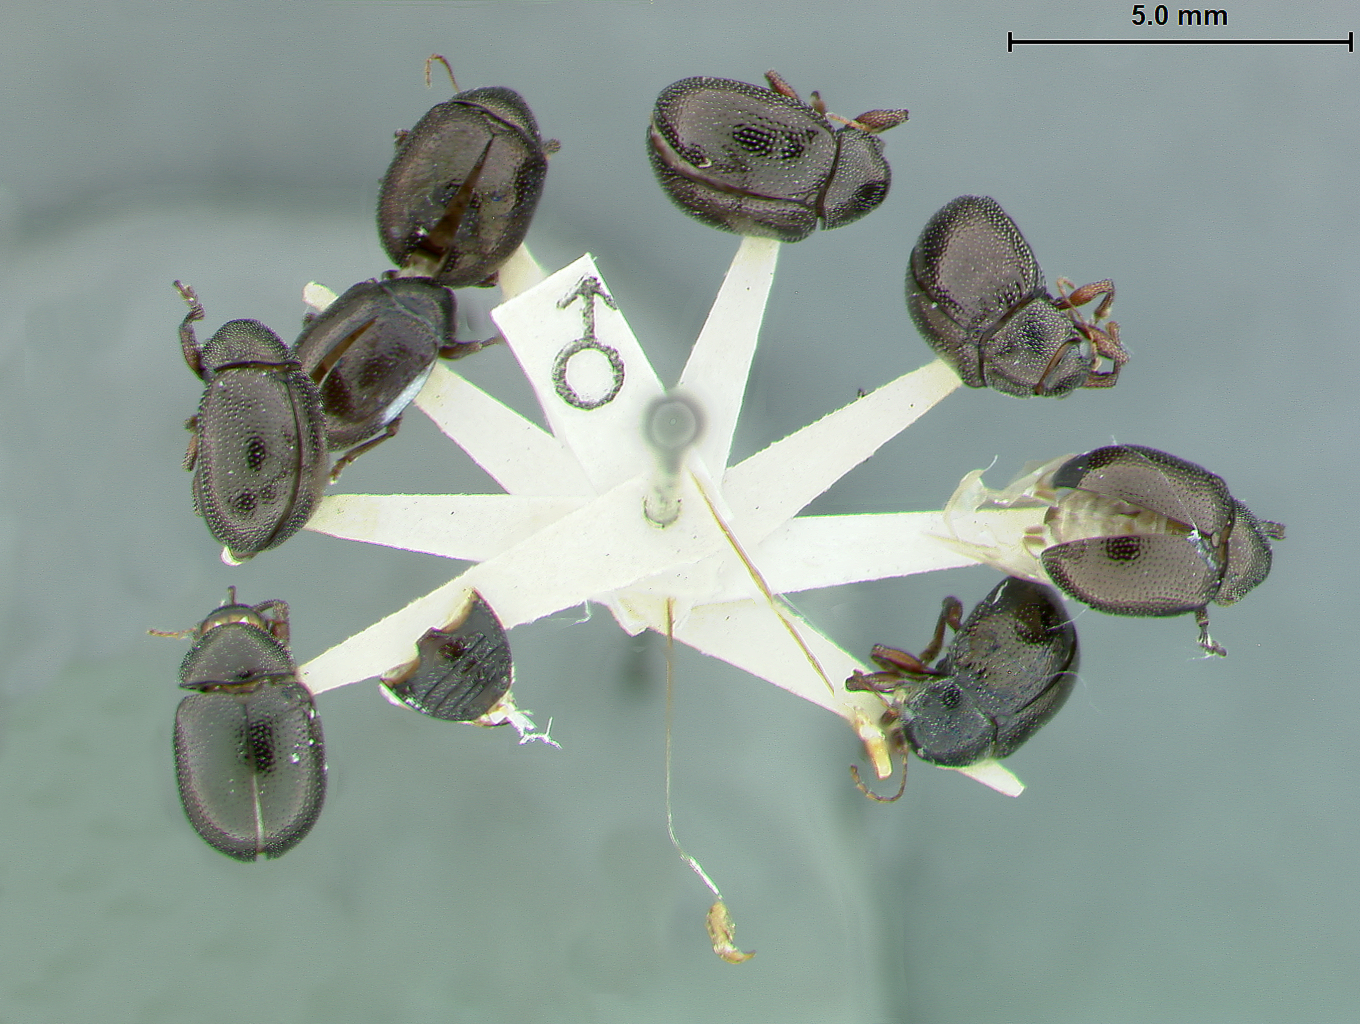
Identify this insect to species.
Chalcosicya crotonis
